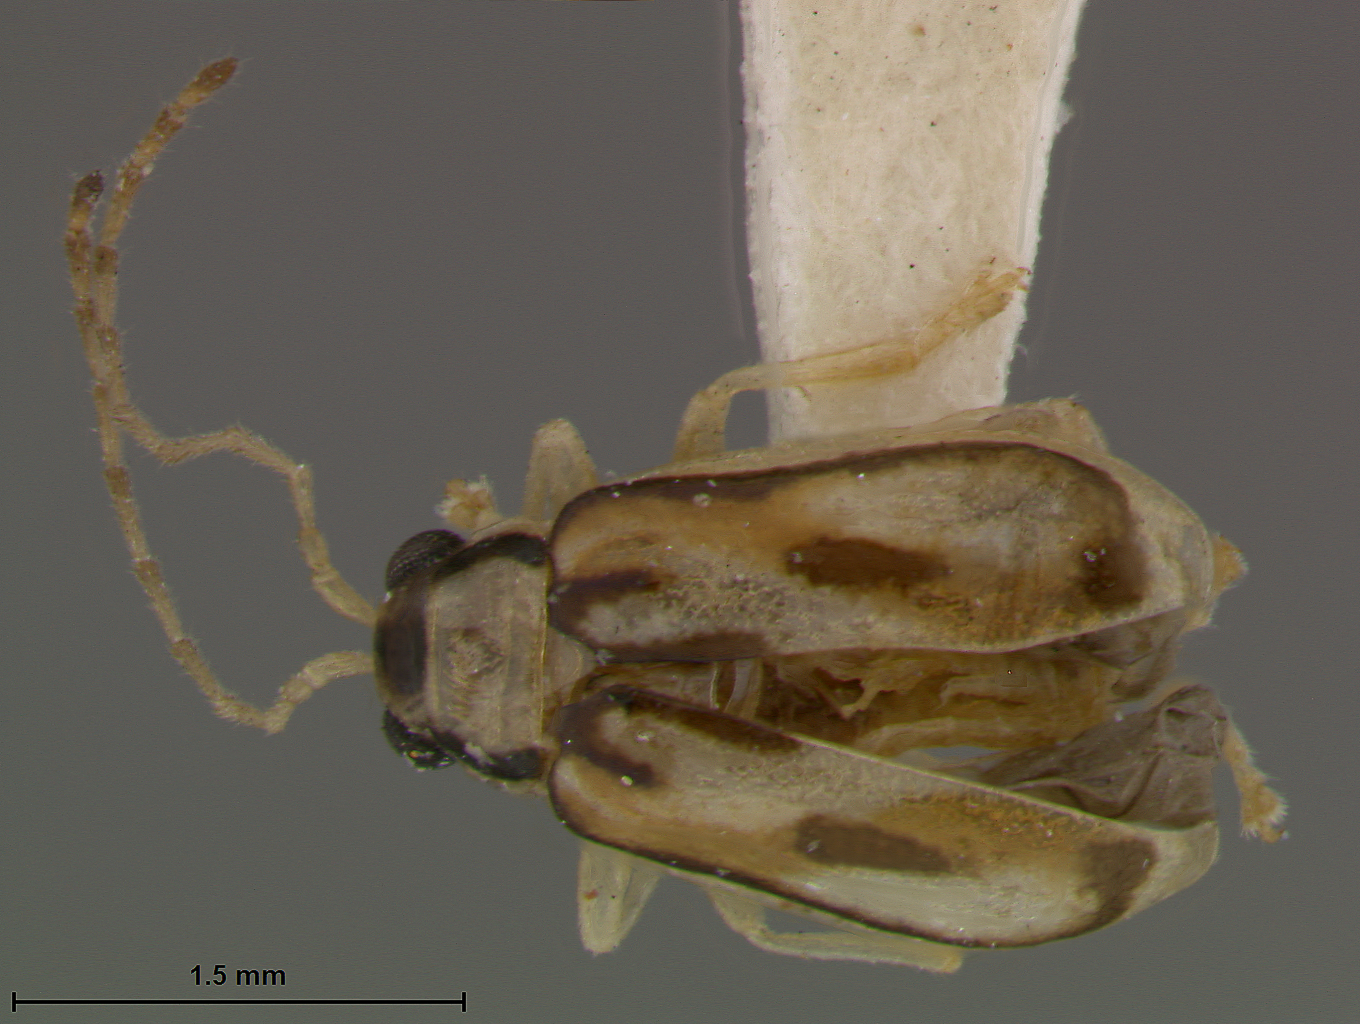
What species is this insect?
Megasus semivittatus
